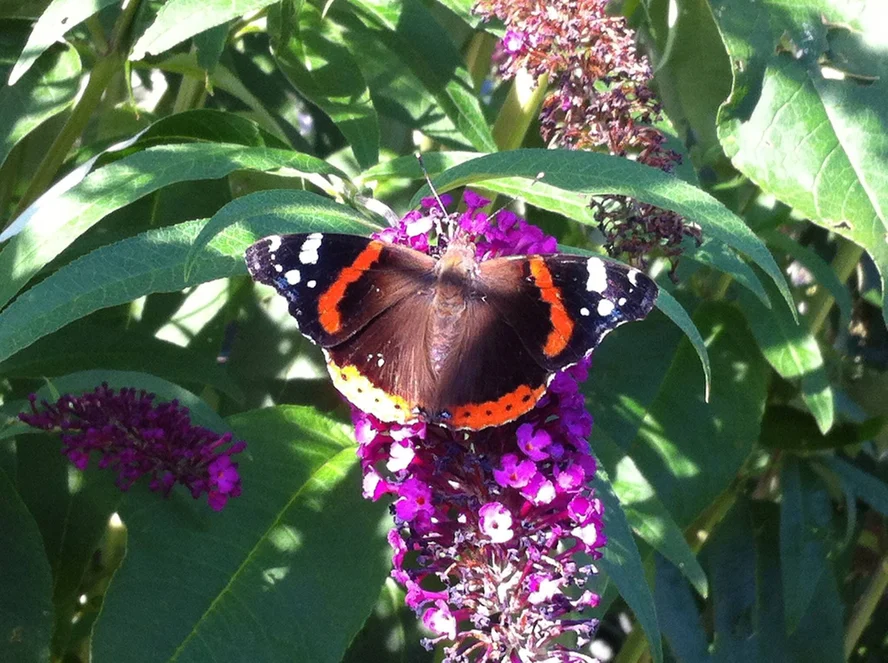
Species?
Vanessa atalanta
